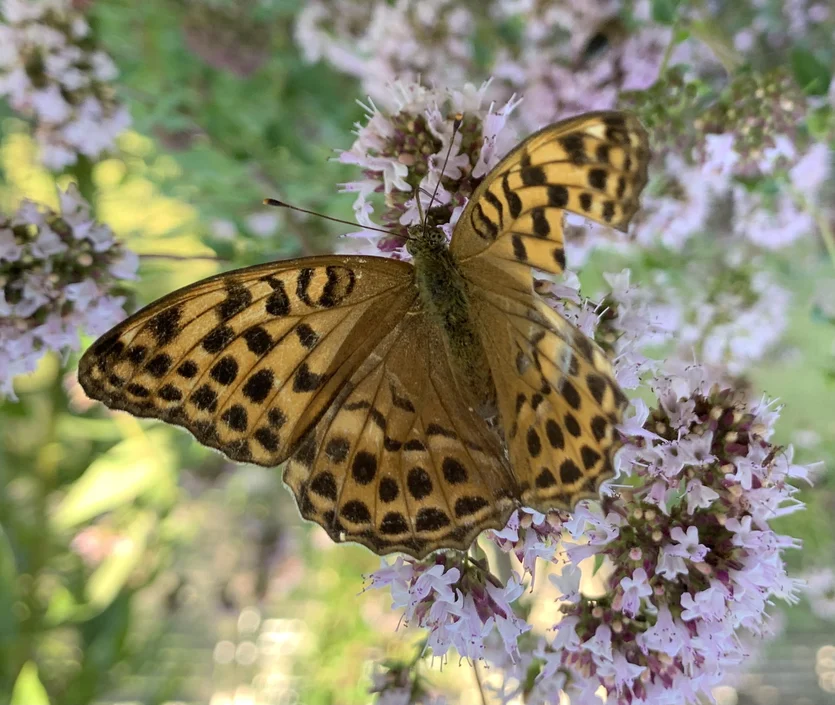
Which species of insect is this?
Argynnis paphia
